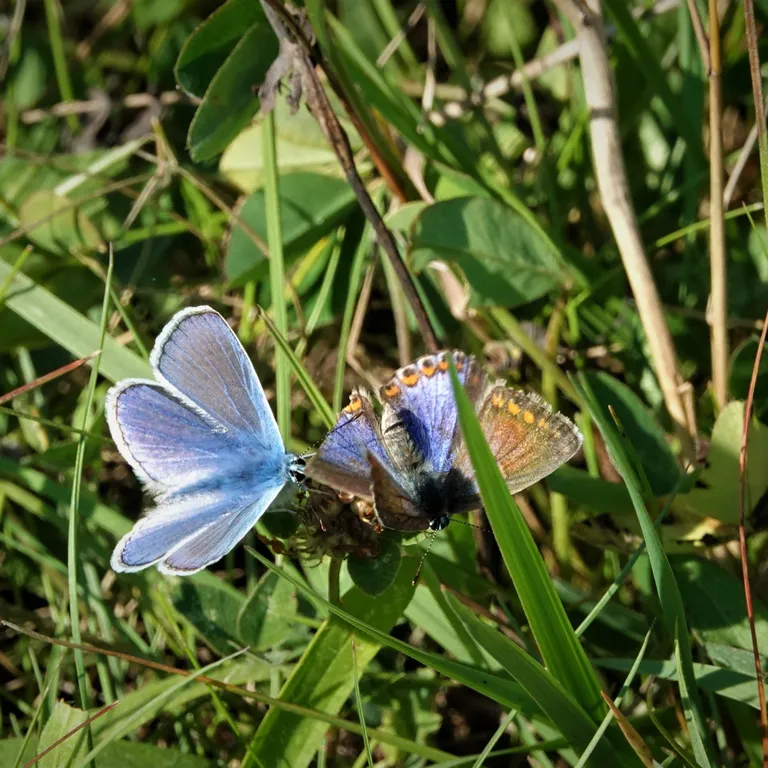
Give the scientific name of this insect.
Polyommatus icarus
